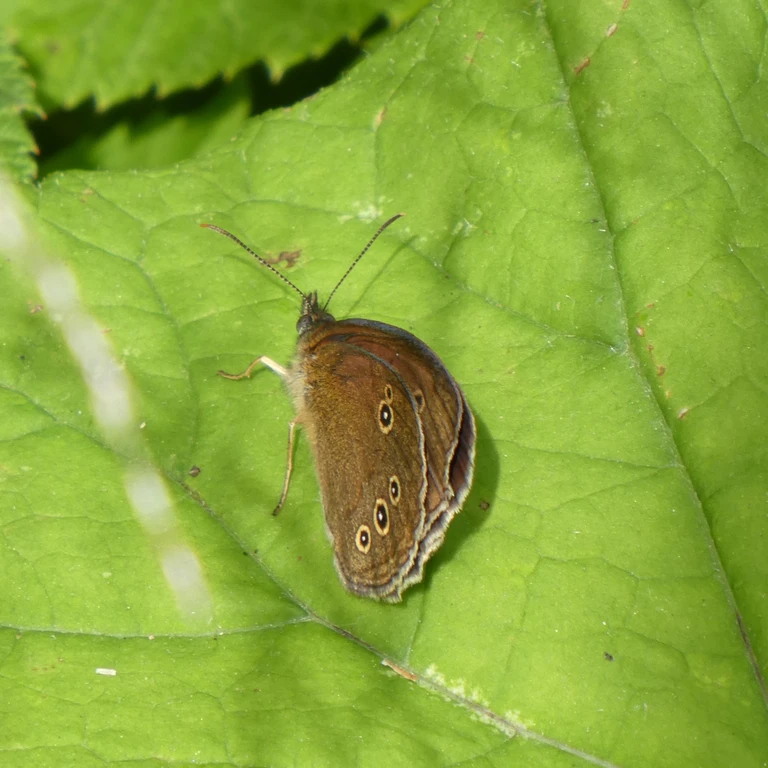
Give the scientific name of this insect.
Aphantopus hyperantus
